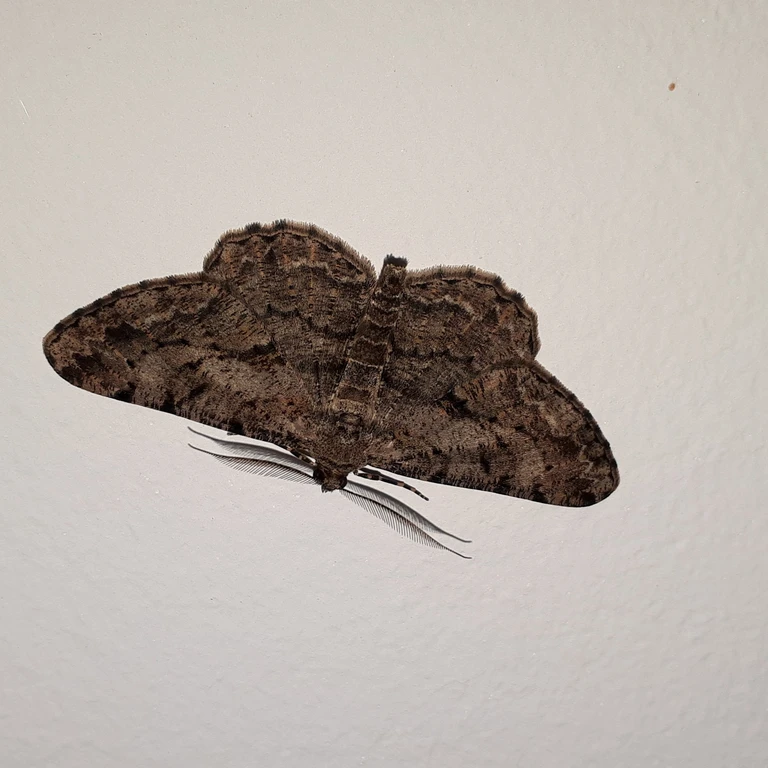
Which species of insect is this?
Ematurga atomaria
